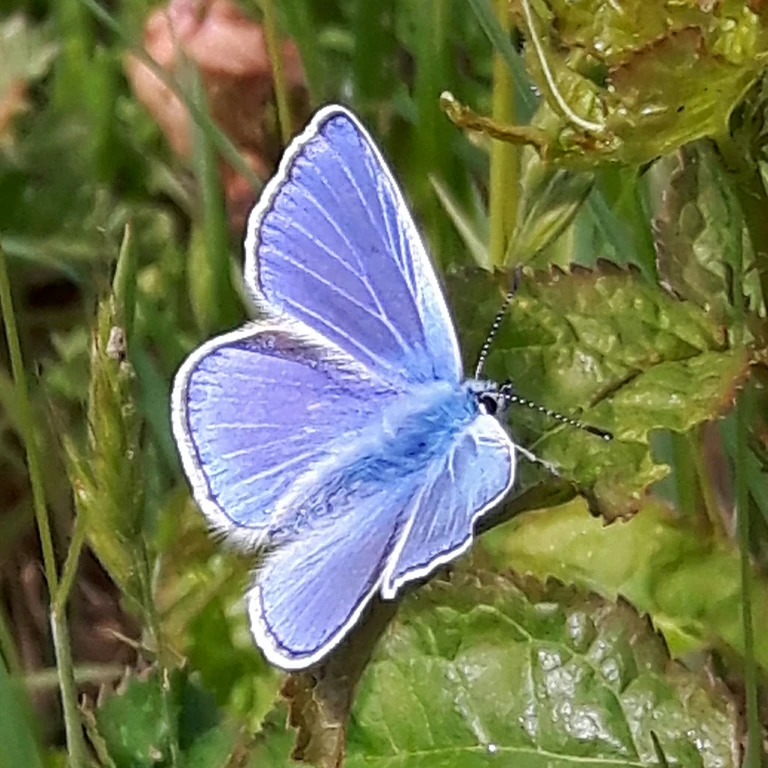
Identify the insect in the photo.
Polyommatus icarus
